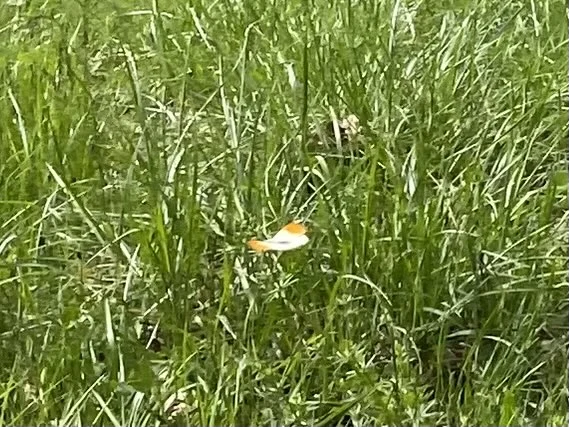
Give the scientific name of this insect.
Anthocharis cardamines
